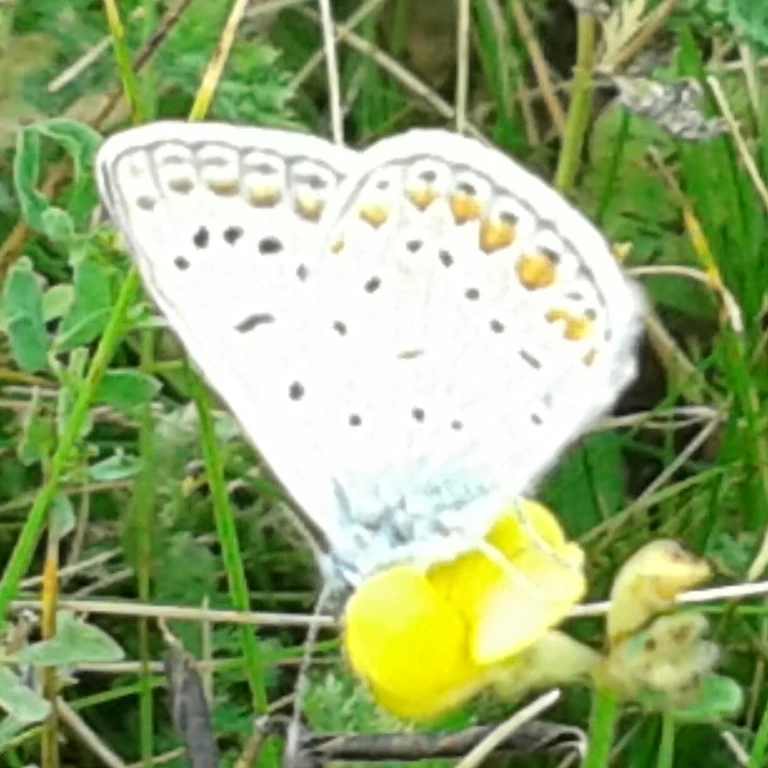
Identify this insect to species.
Polyommatus icarus
